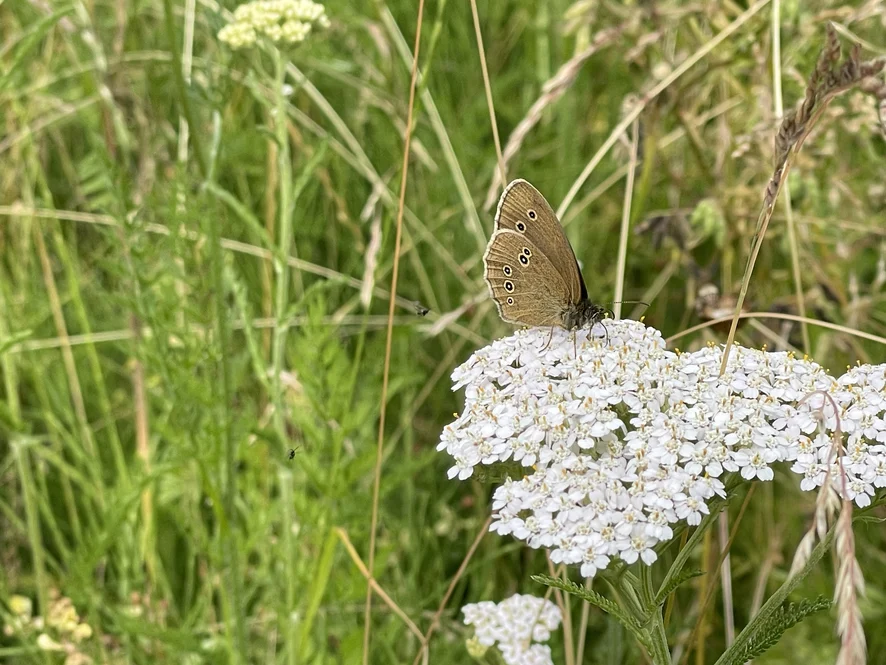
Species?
Aphantopus hyperantus
